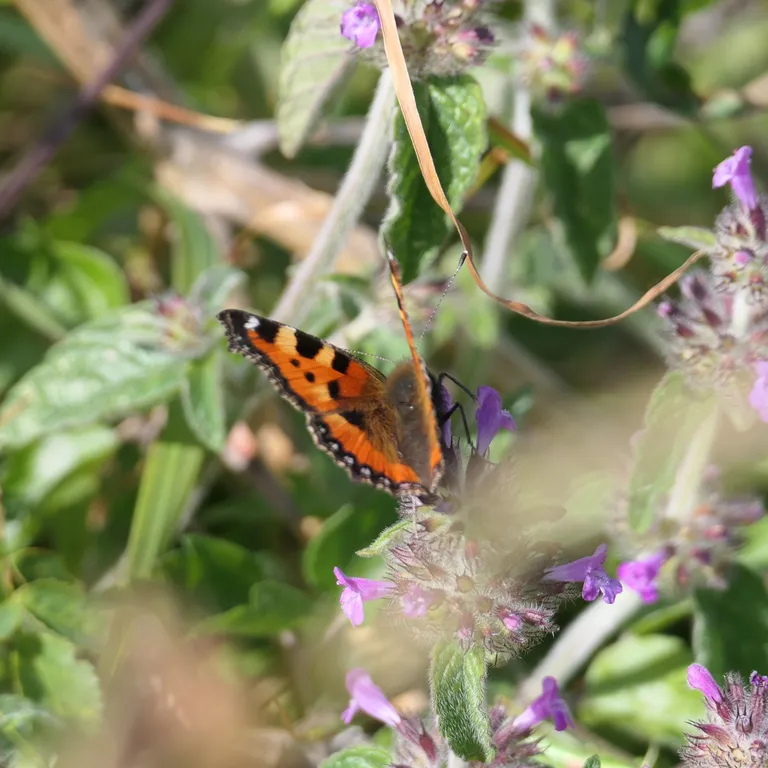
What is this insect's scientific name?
Aglais urticae
